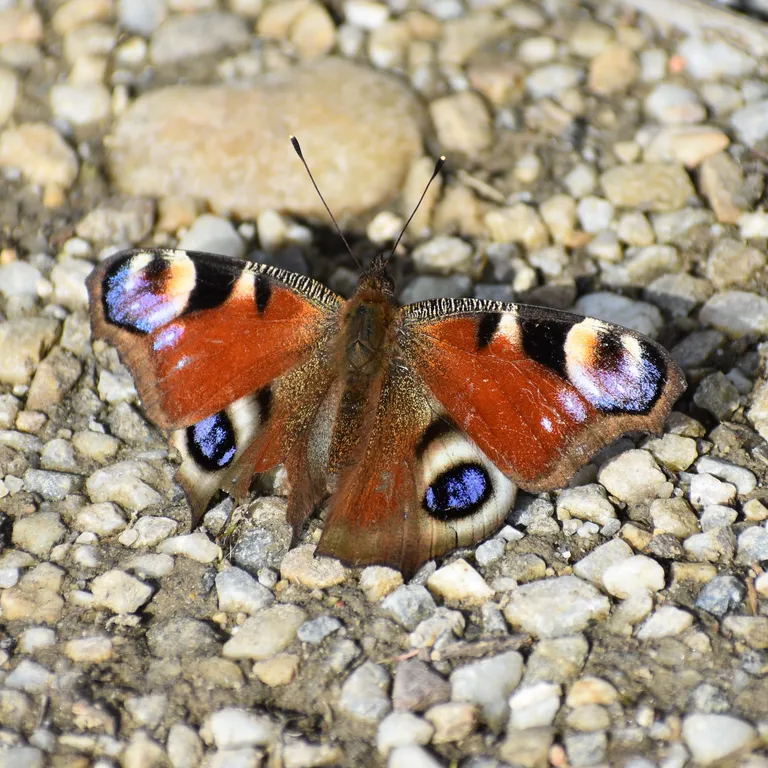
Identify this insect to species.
Aglais io
